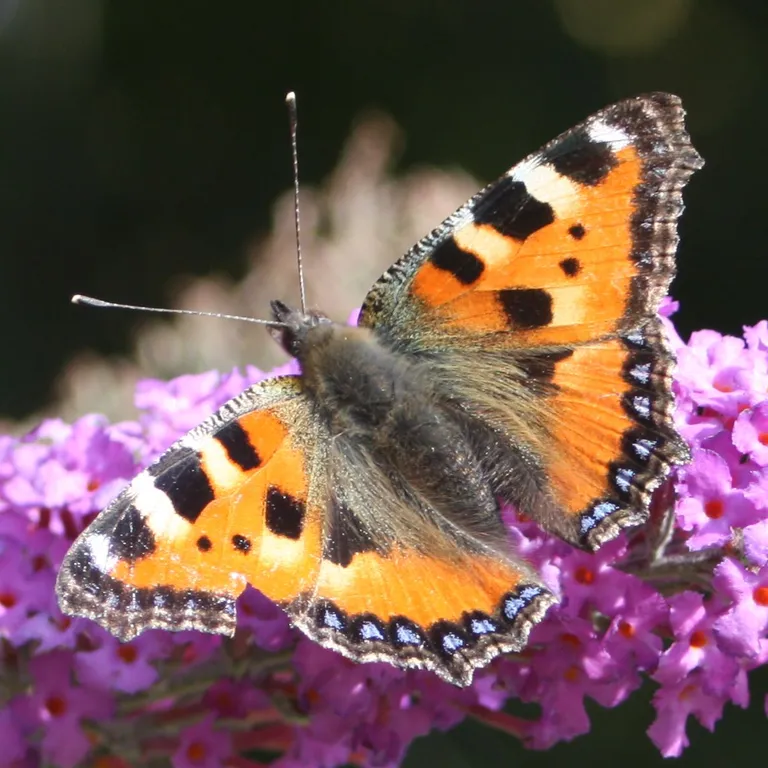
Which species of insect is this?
Aglais urticae
